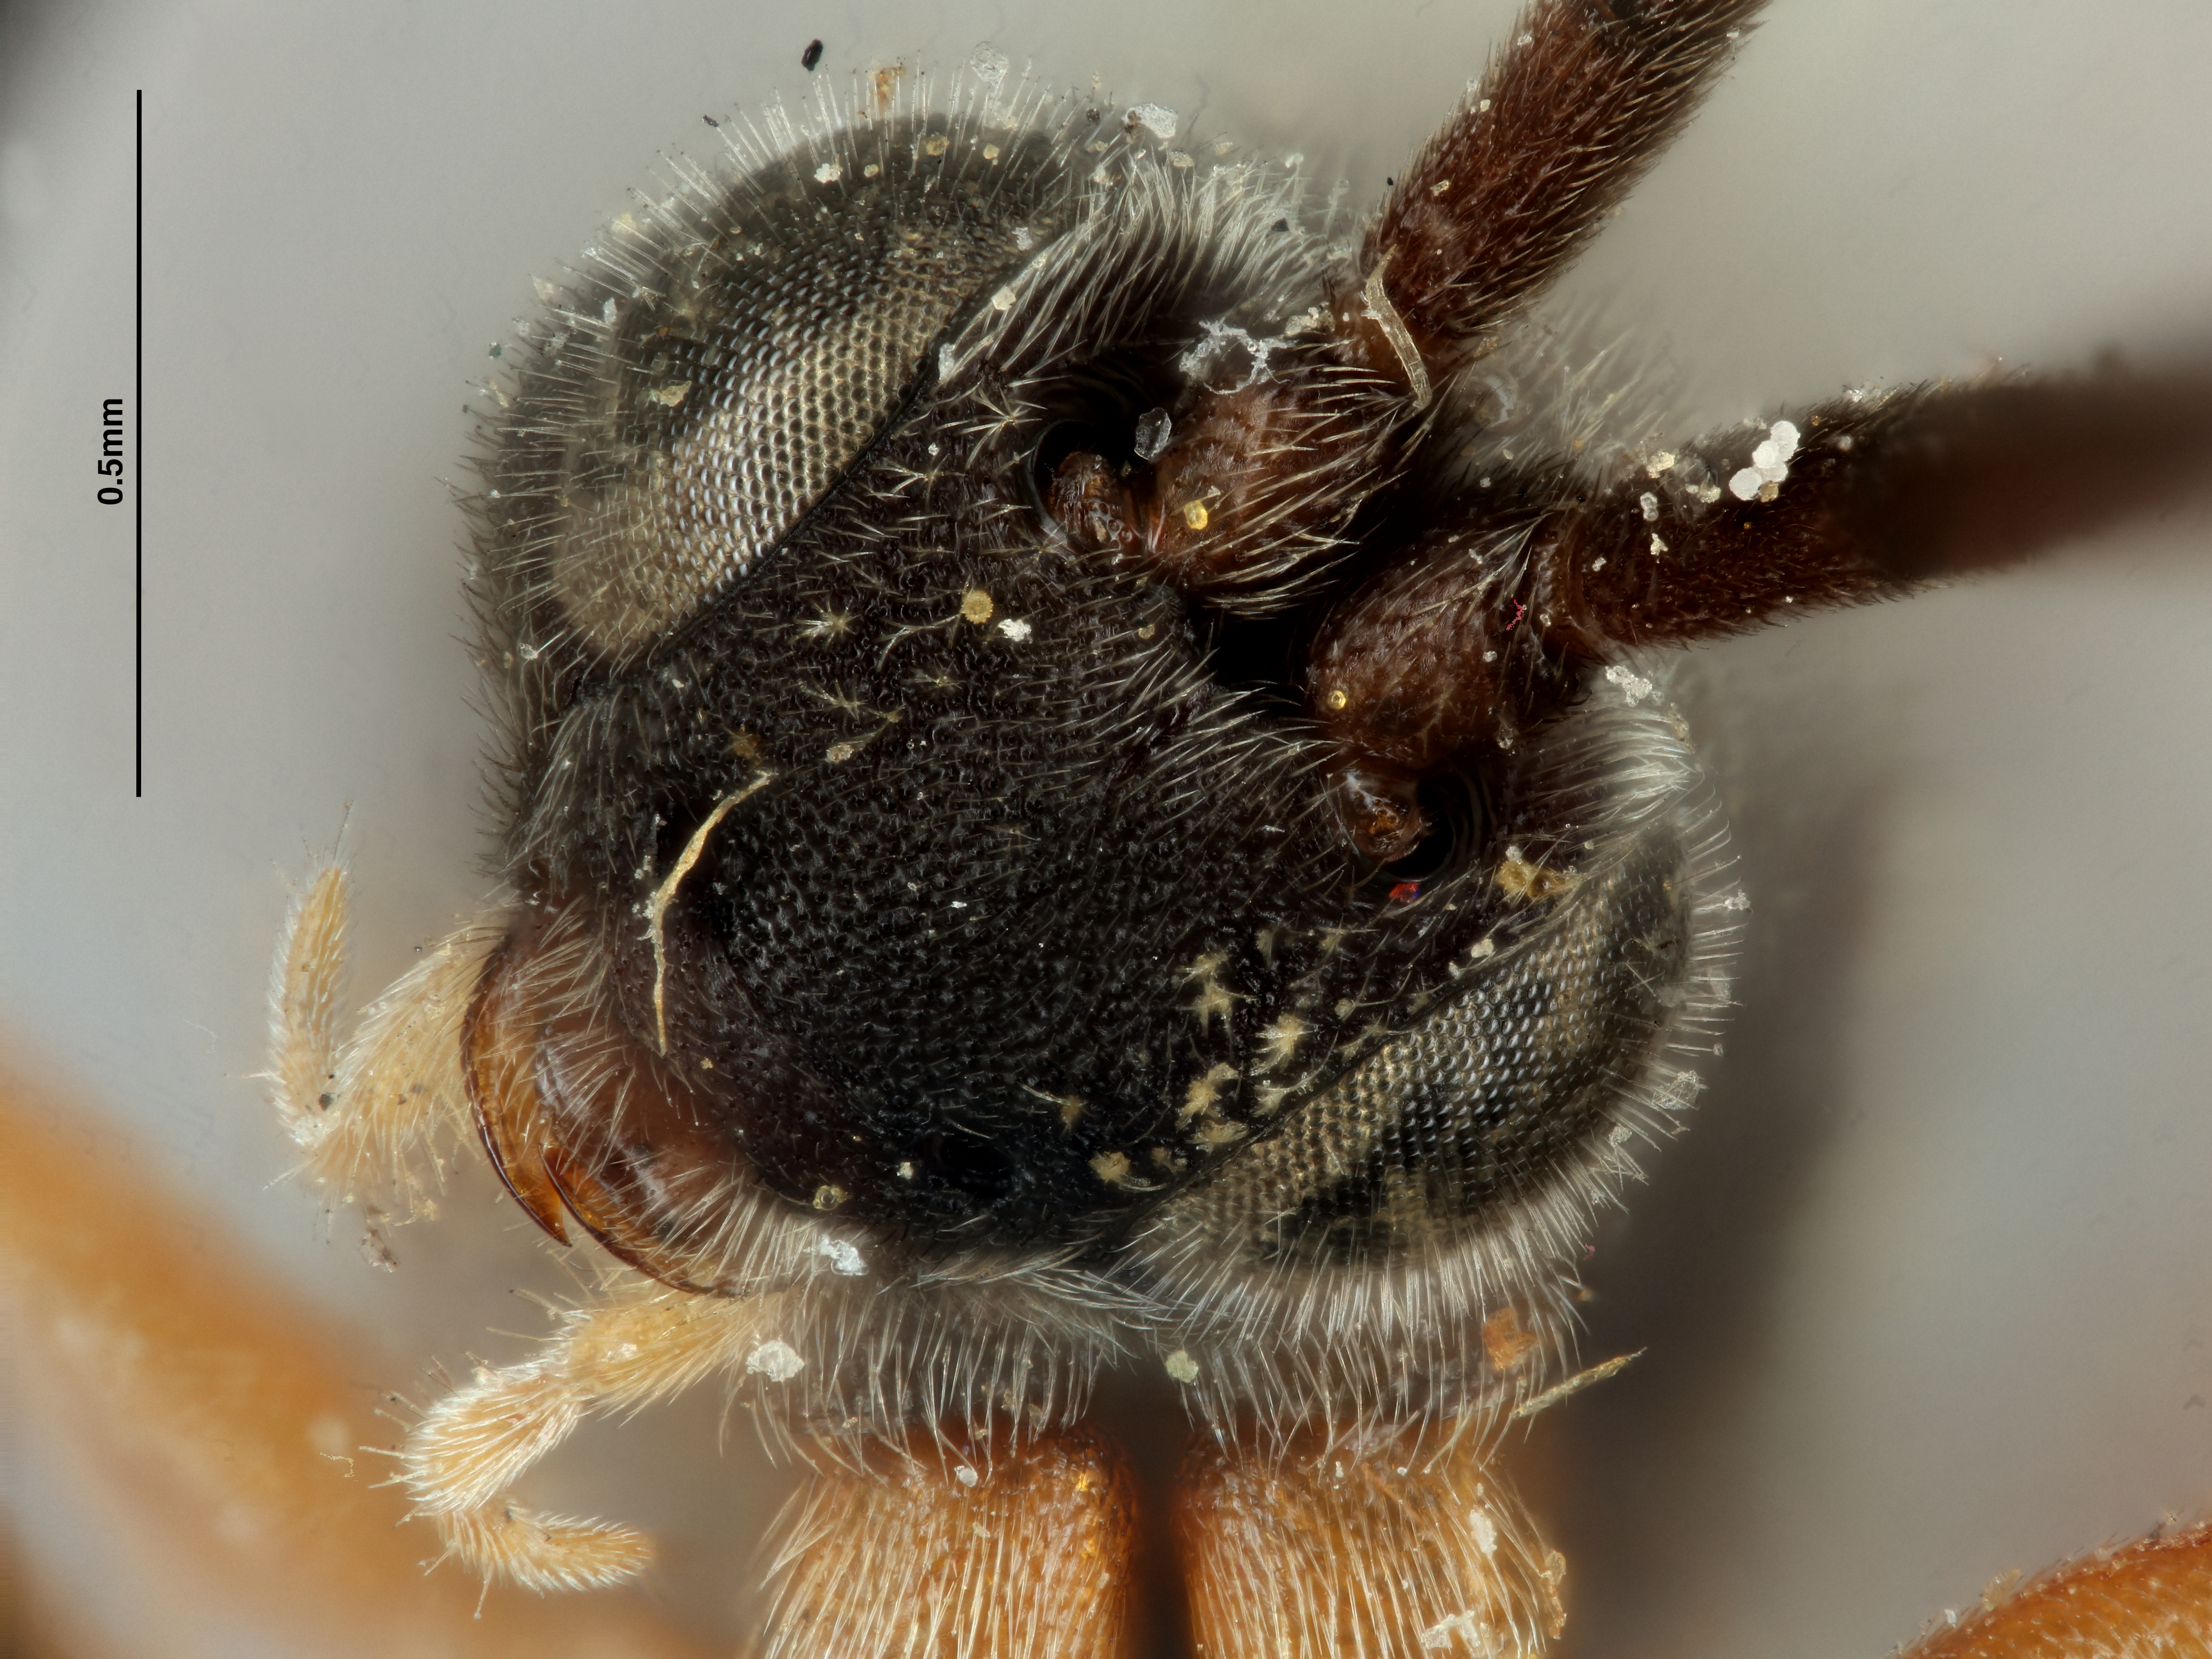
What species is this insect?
Microplitis cincta
